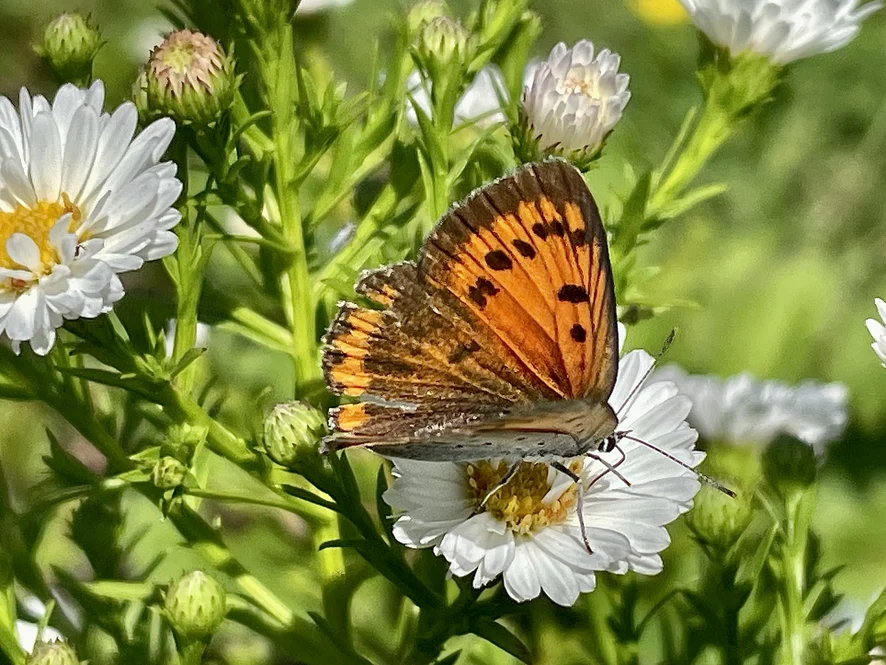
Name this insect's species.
Lycaena dispar
